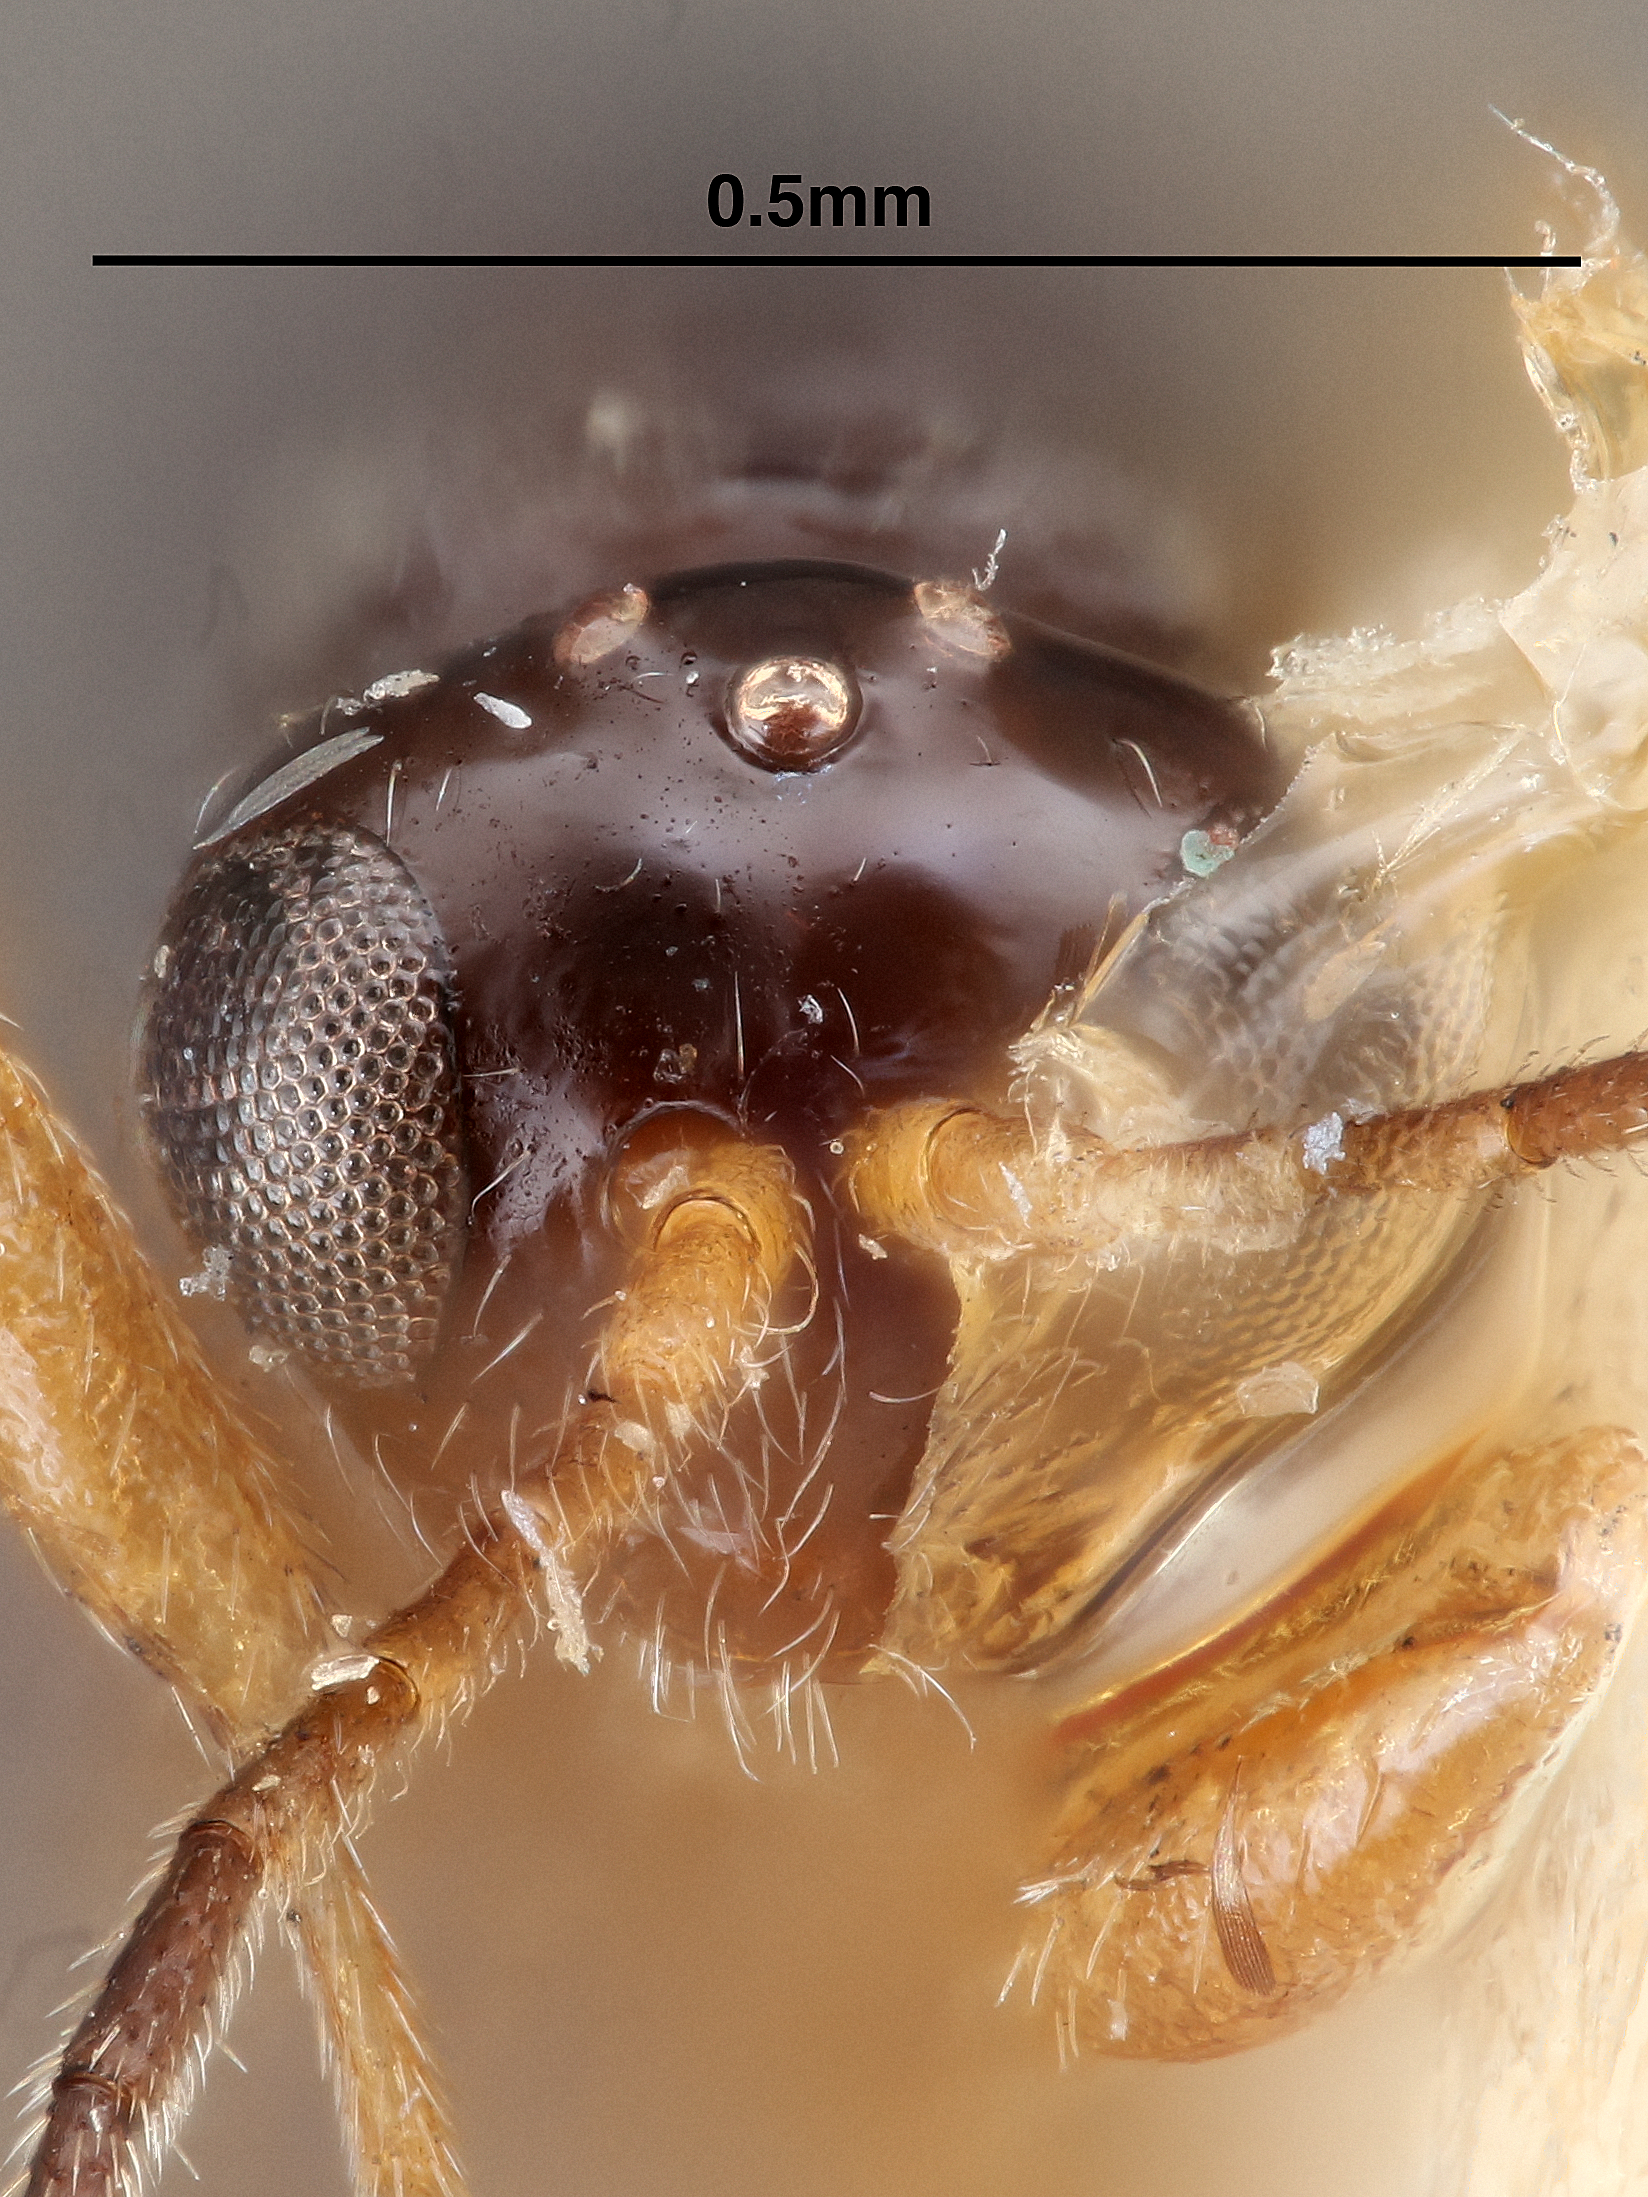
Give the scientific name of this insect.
Alloxysta commensuratus
